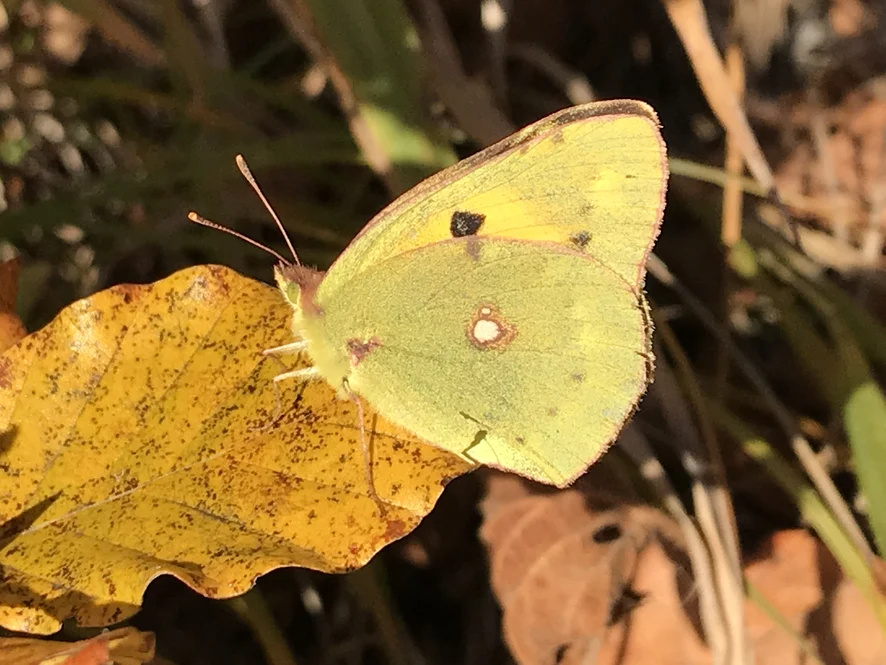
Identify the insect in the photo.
Colias croceus
